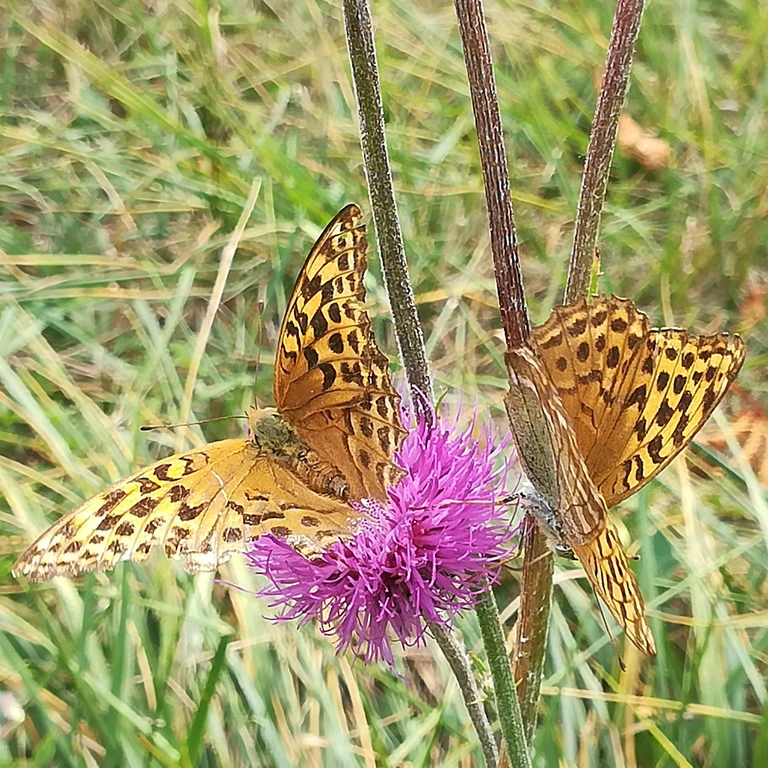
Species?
Argynnis paphia
